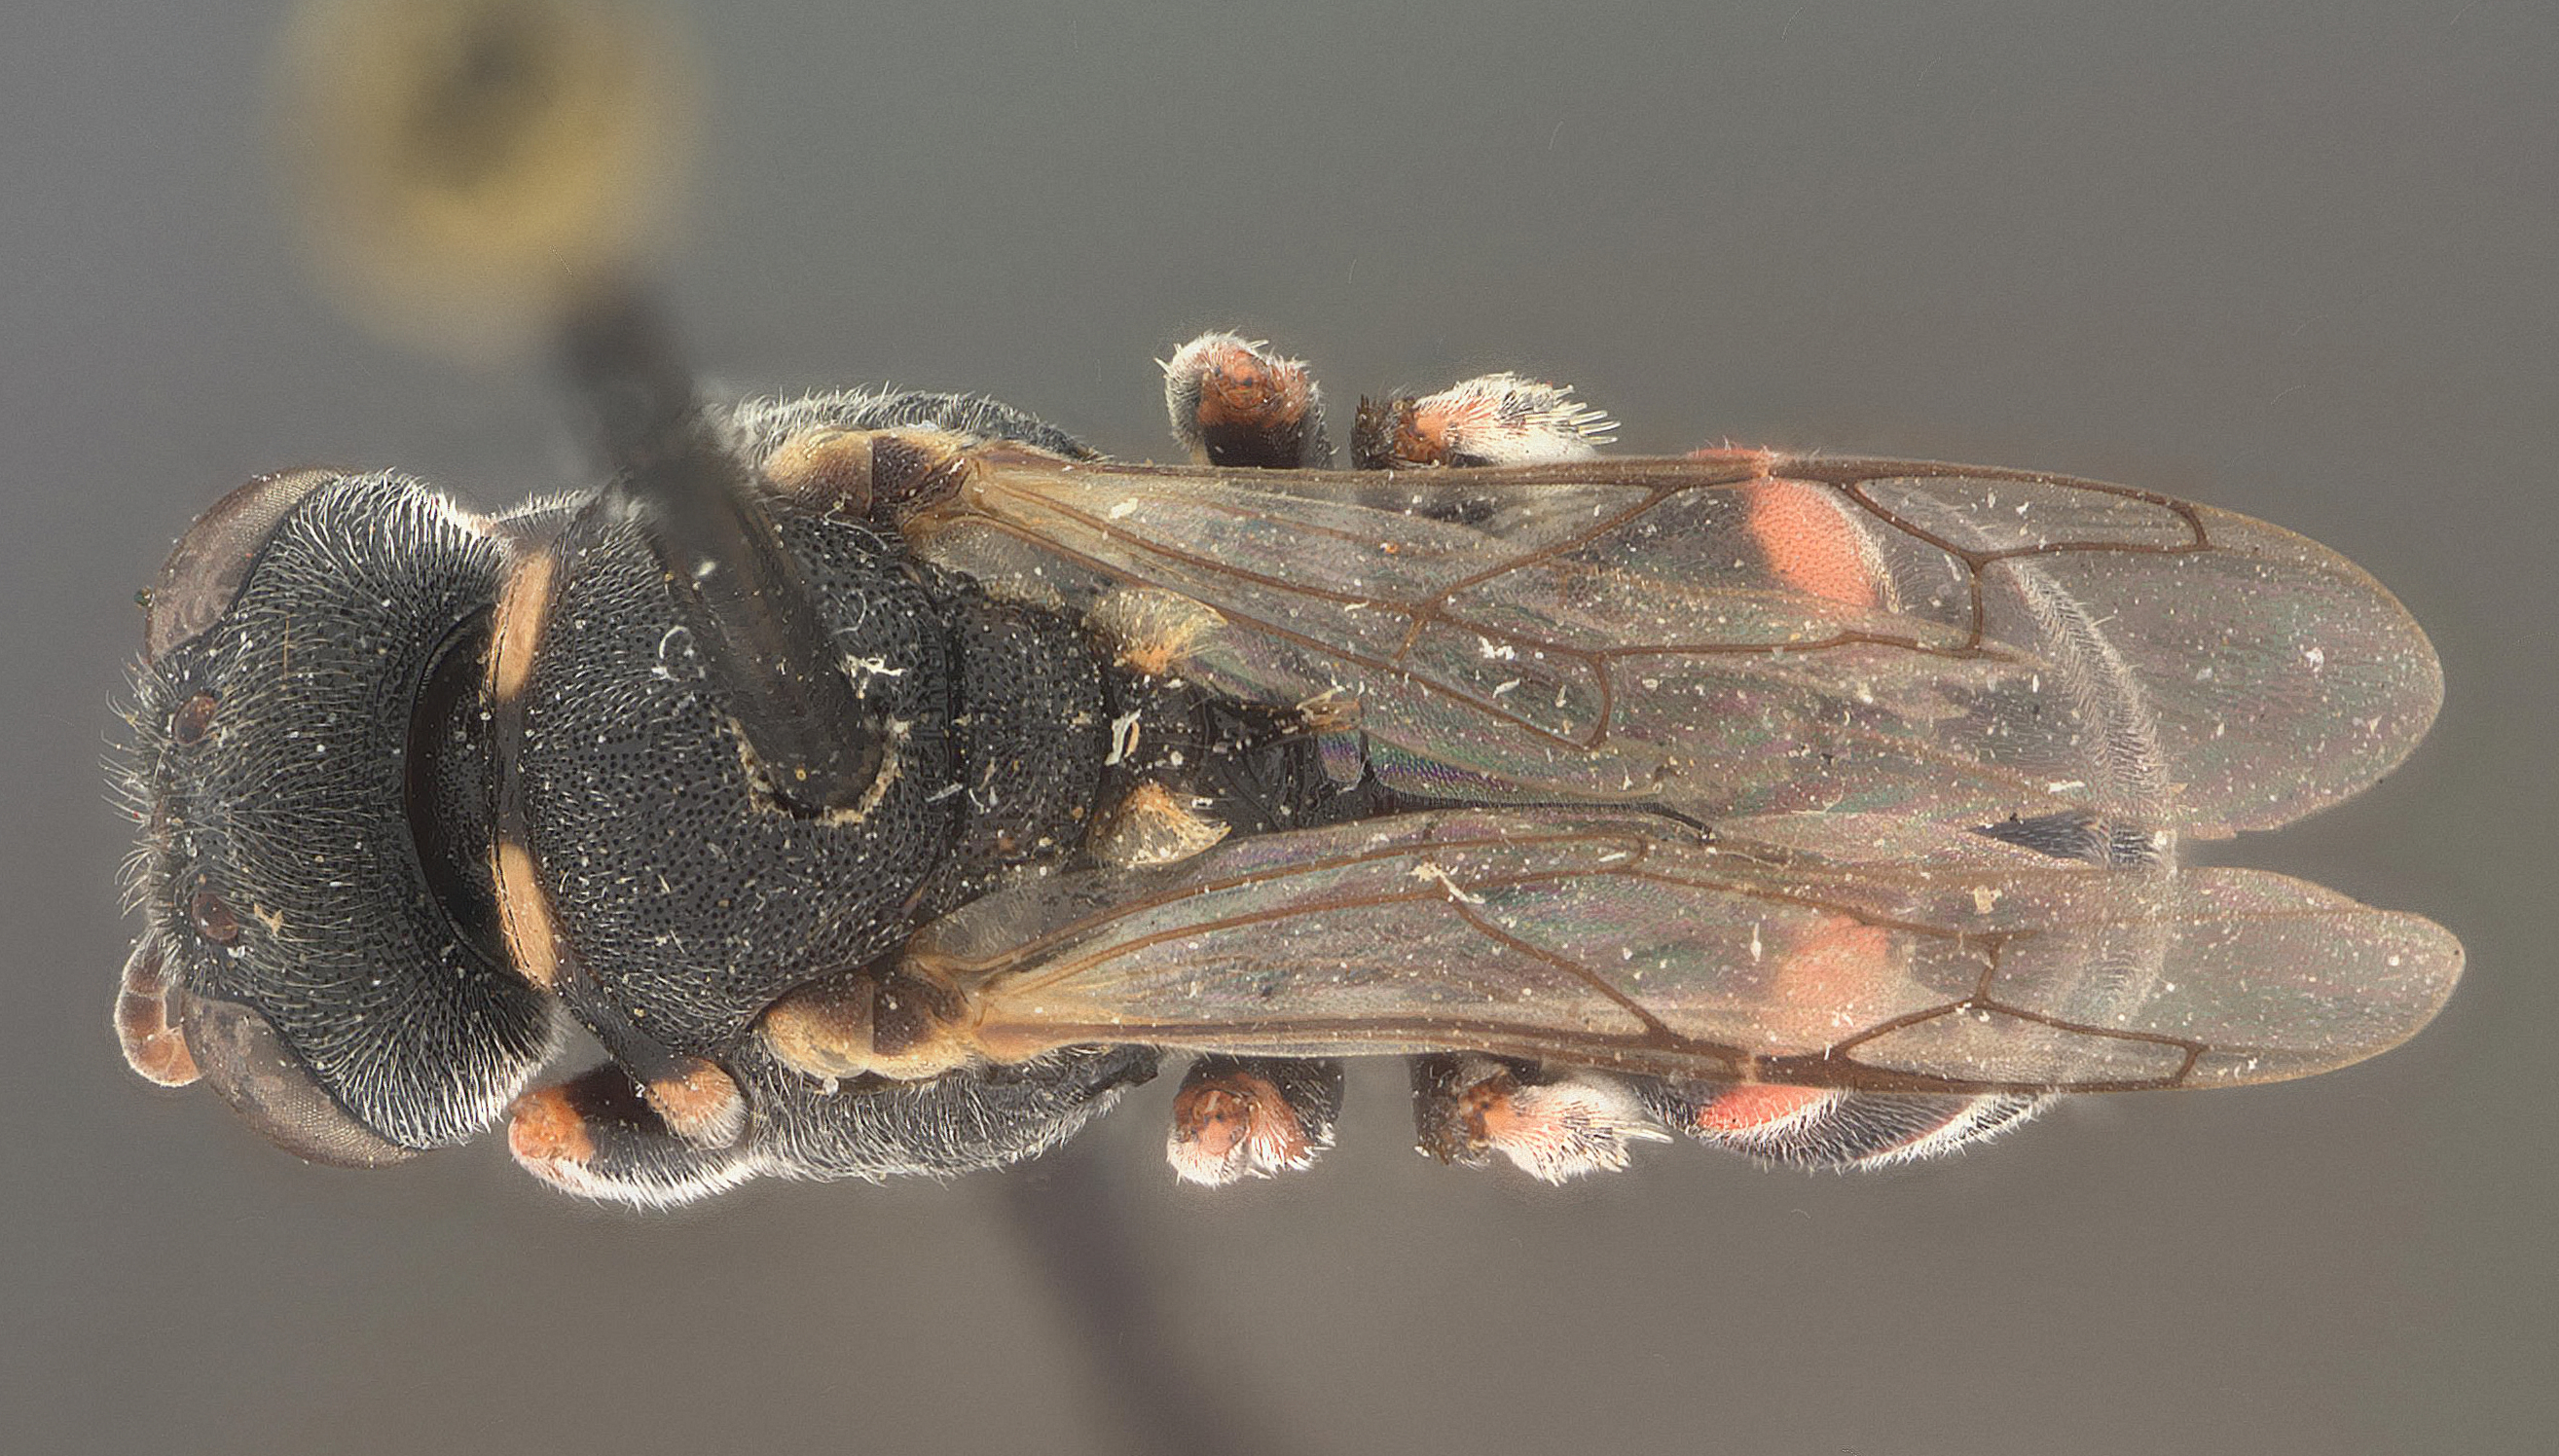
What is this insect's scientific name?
Oxybelus sericeus
